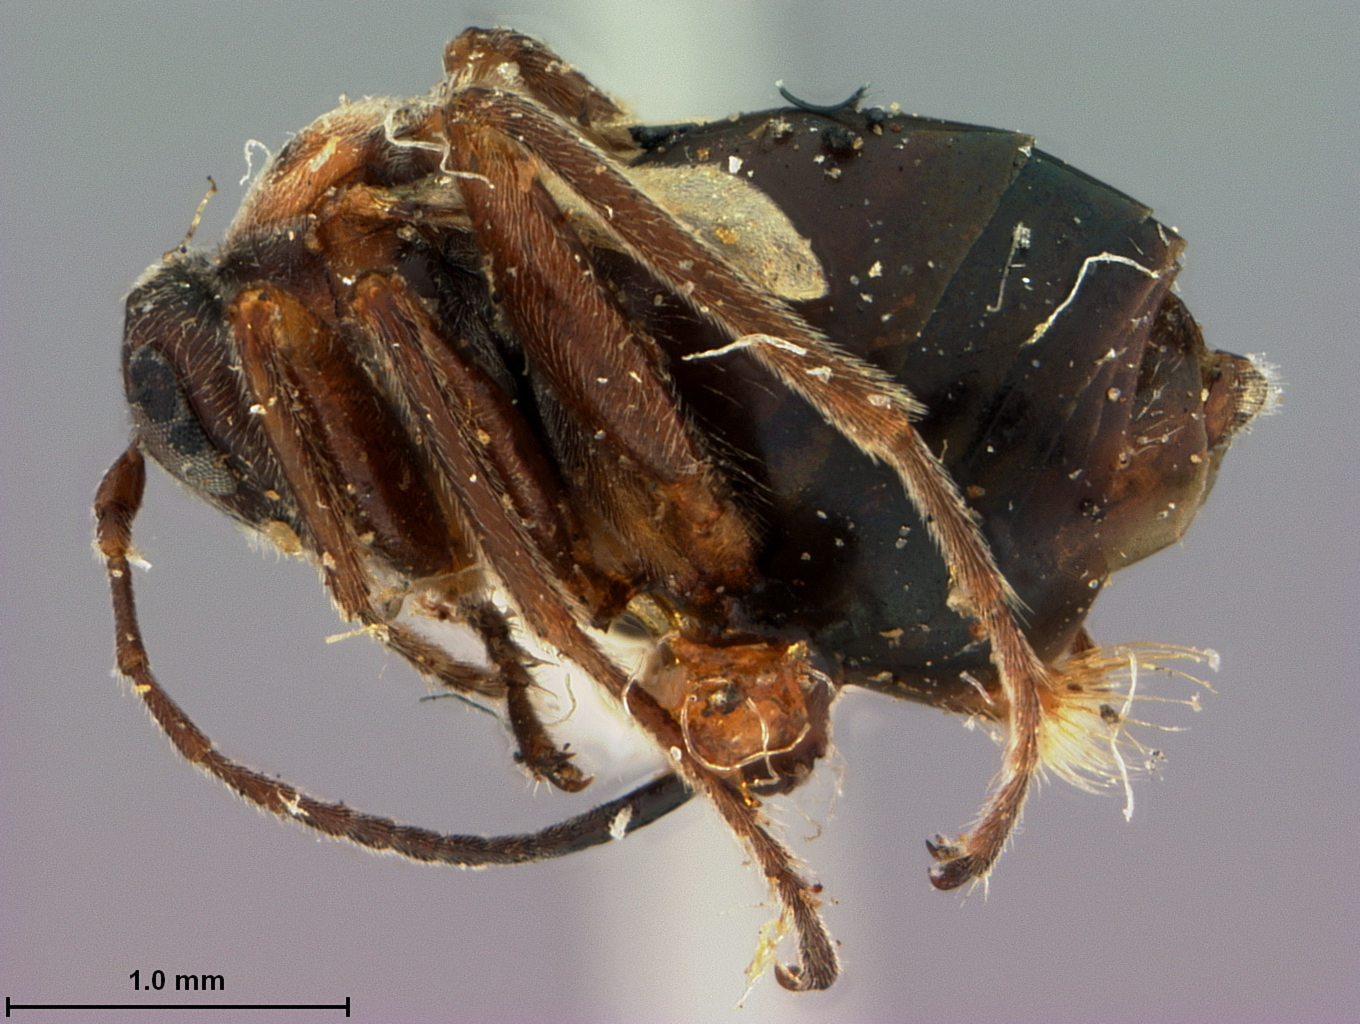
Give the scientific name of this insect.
Philonix gillettei
